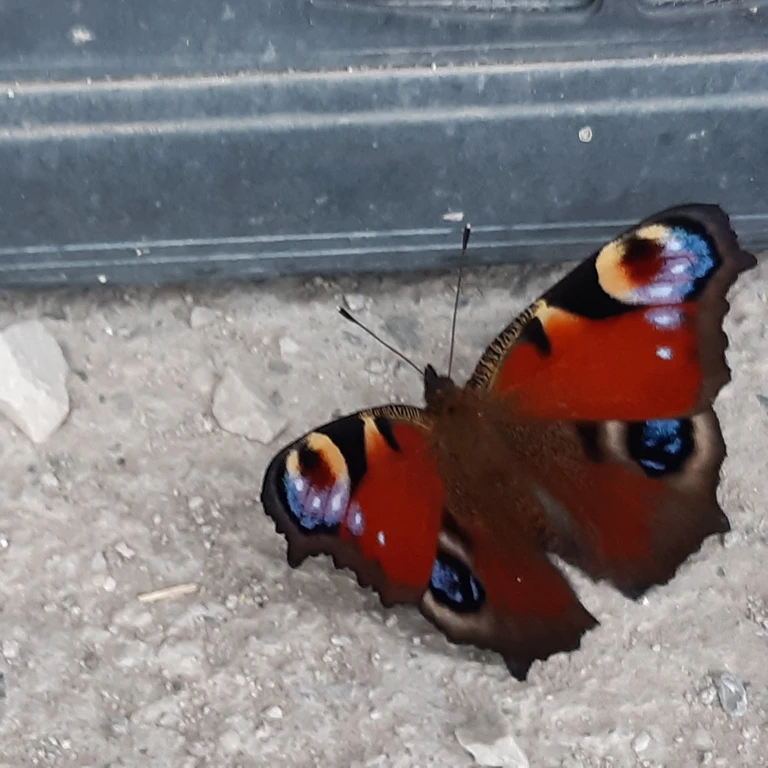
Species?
Aglais io
